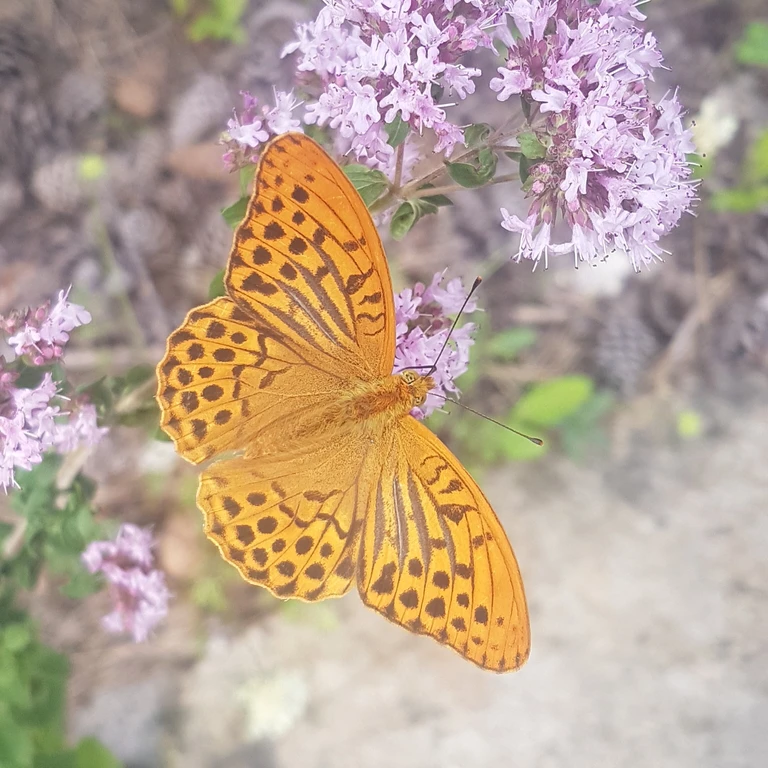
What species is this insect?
Argynnis paphia
